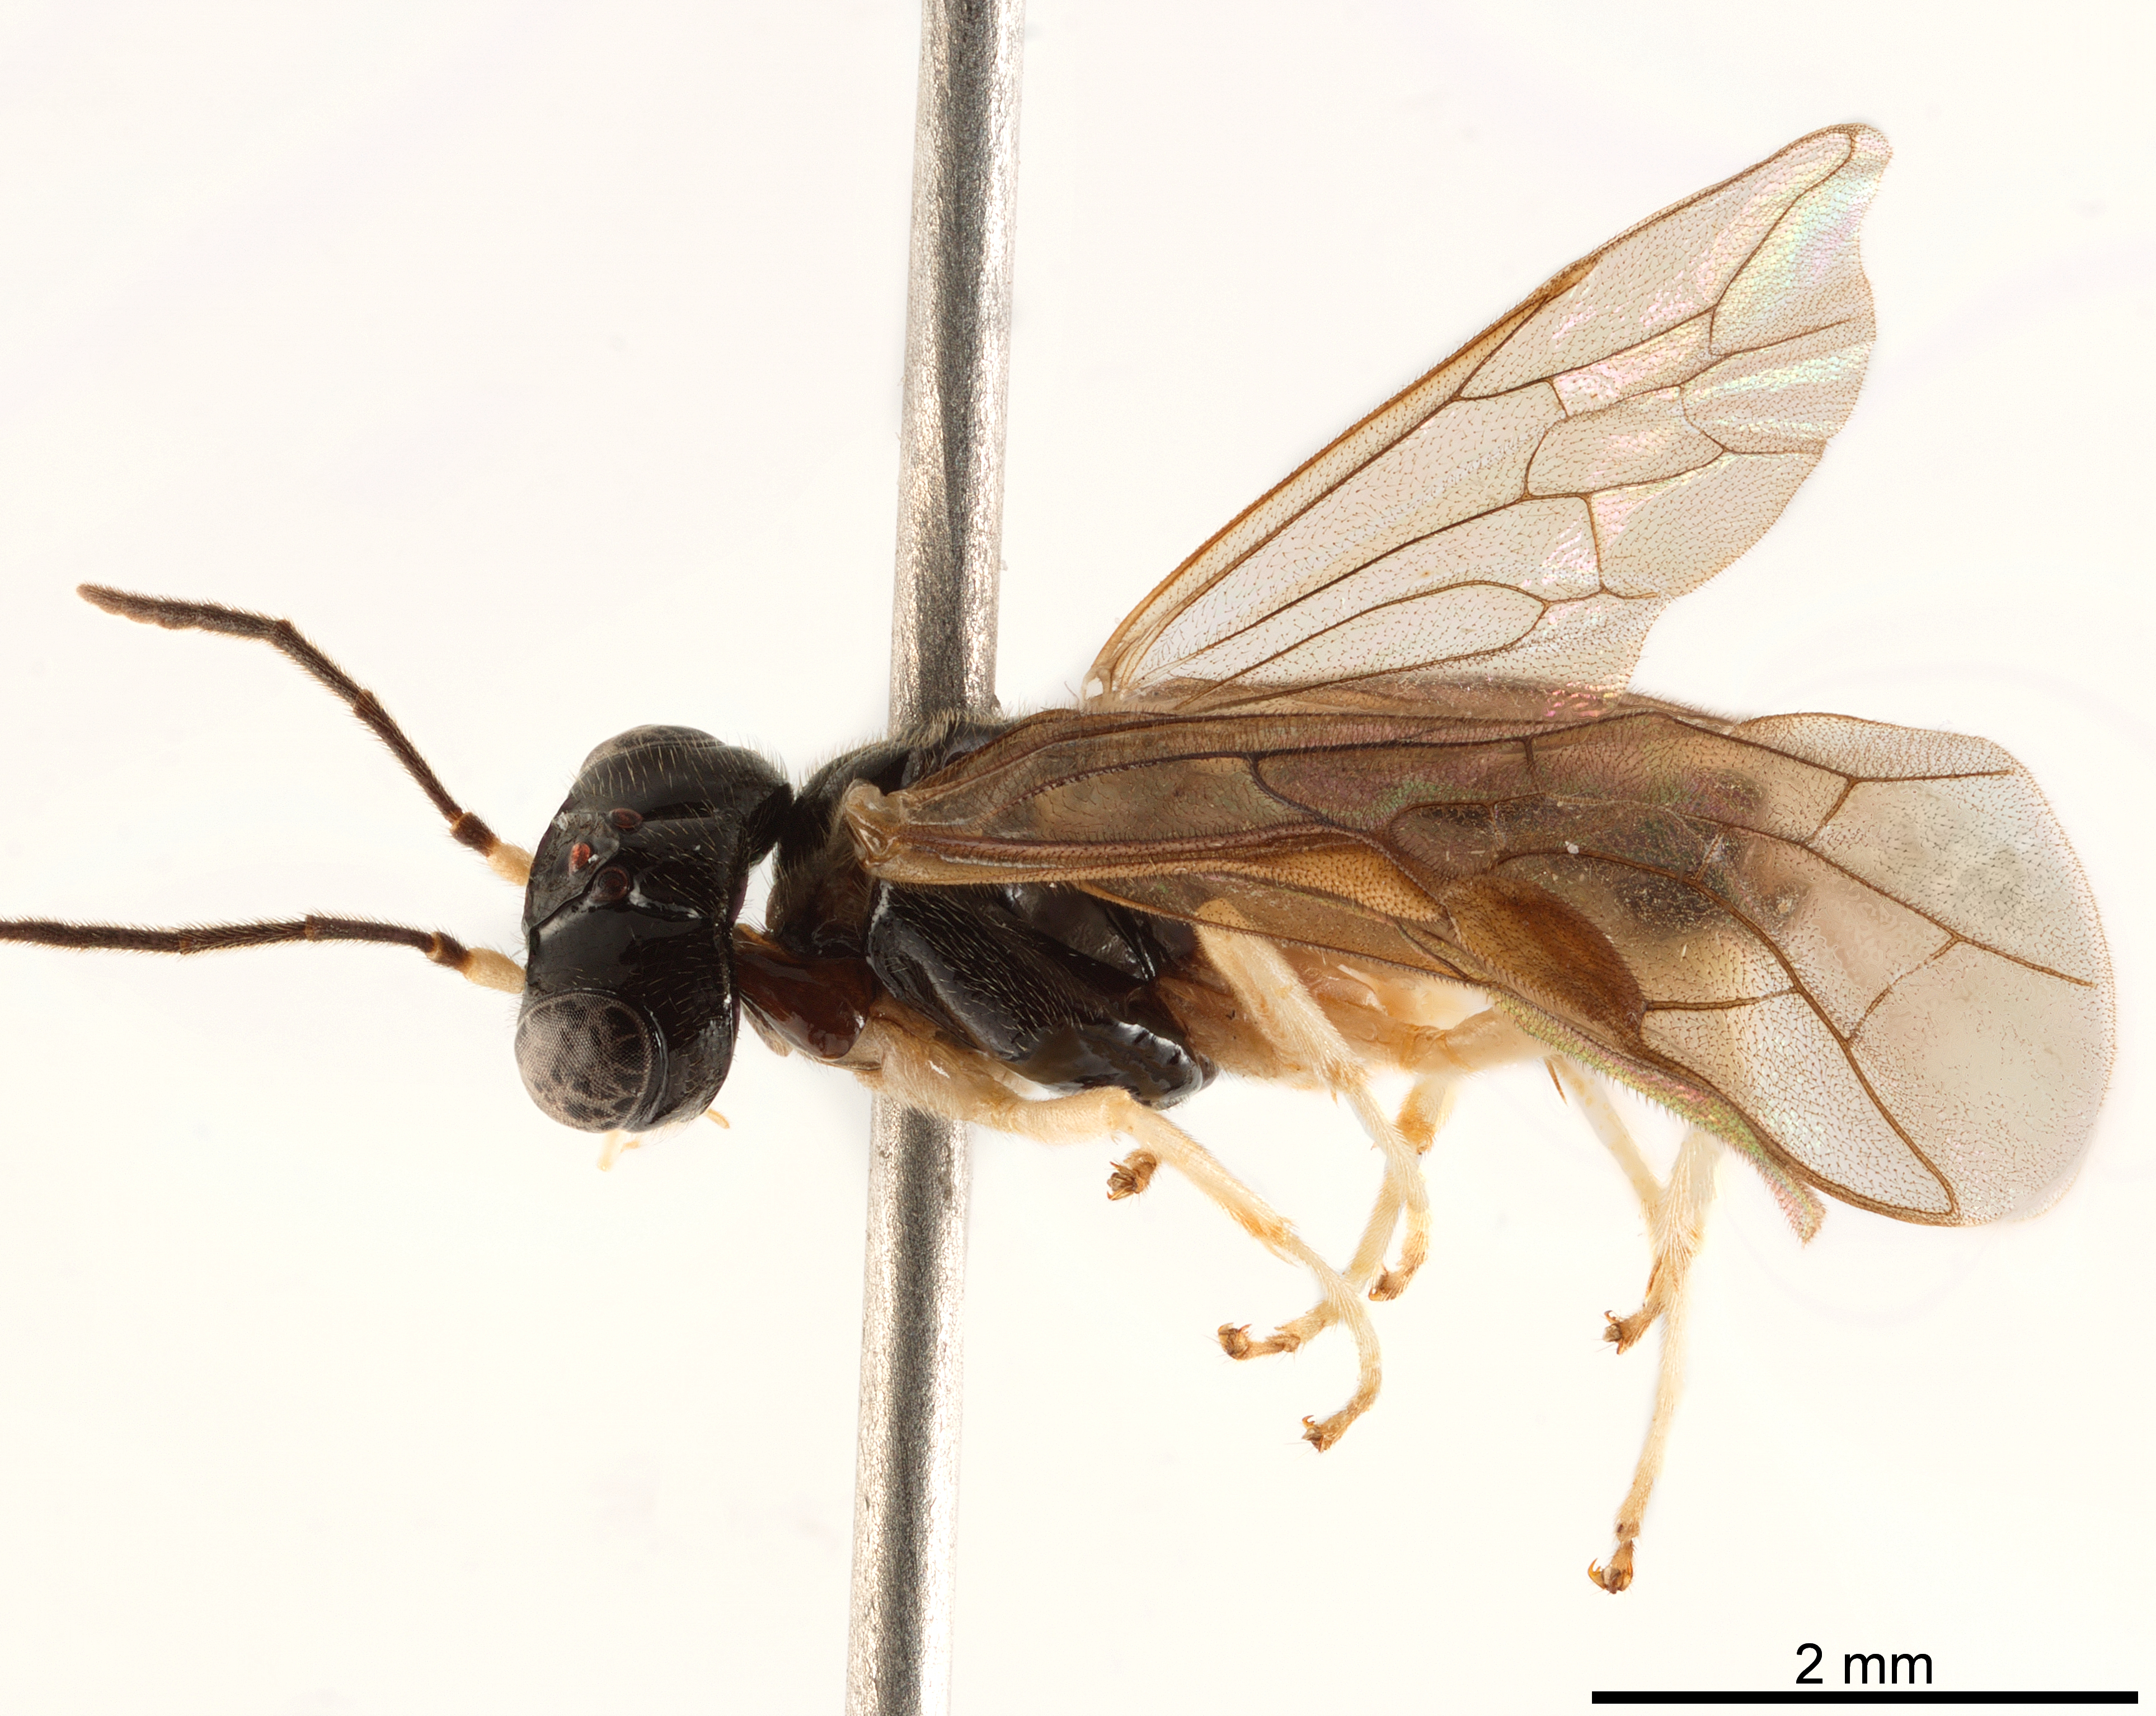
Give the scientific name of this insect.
Busarbidea japonica
